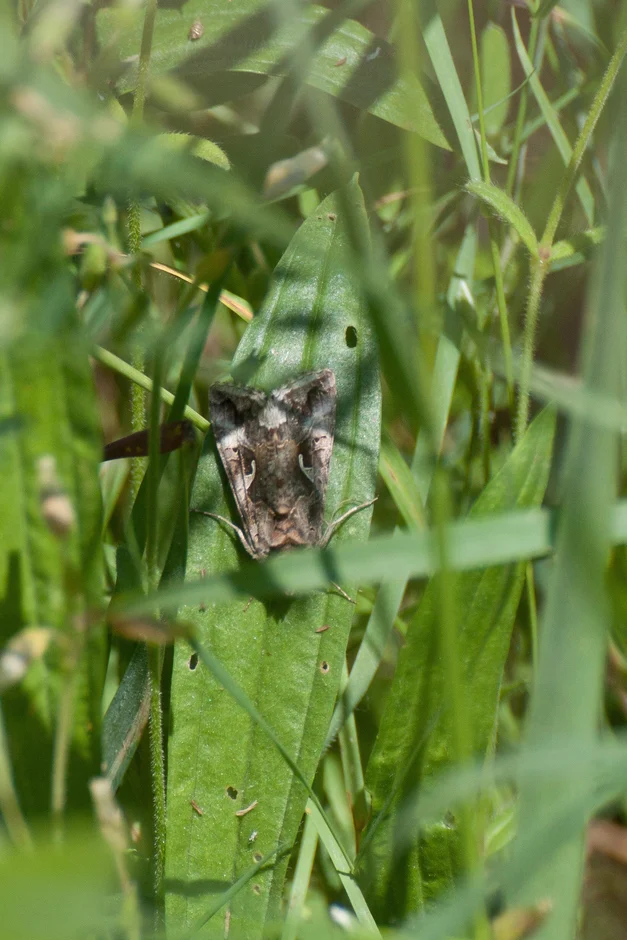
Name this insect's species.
Autographa gamma
